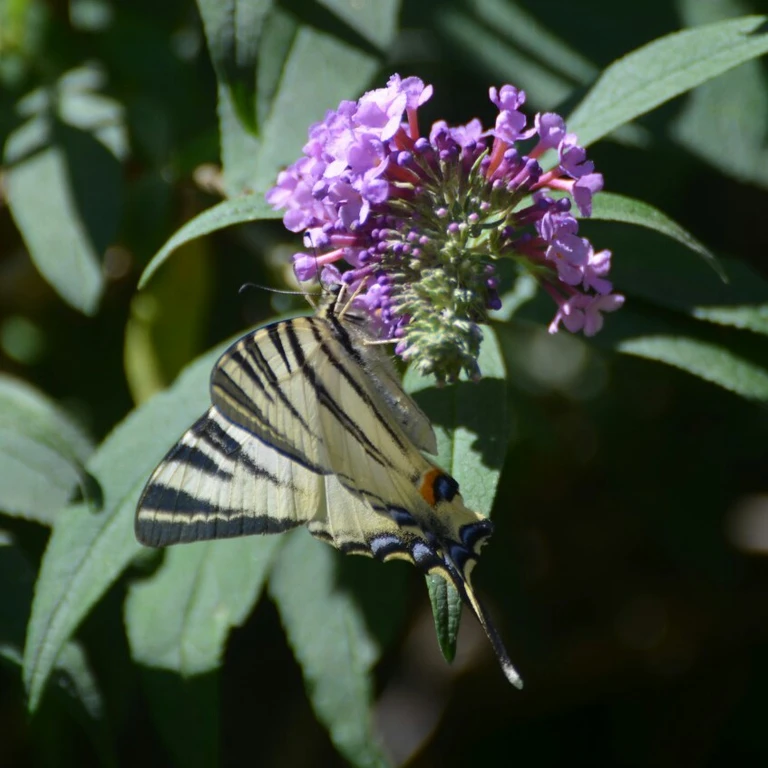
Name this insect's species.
Iphiclides podalirius
